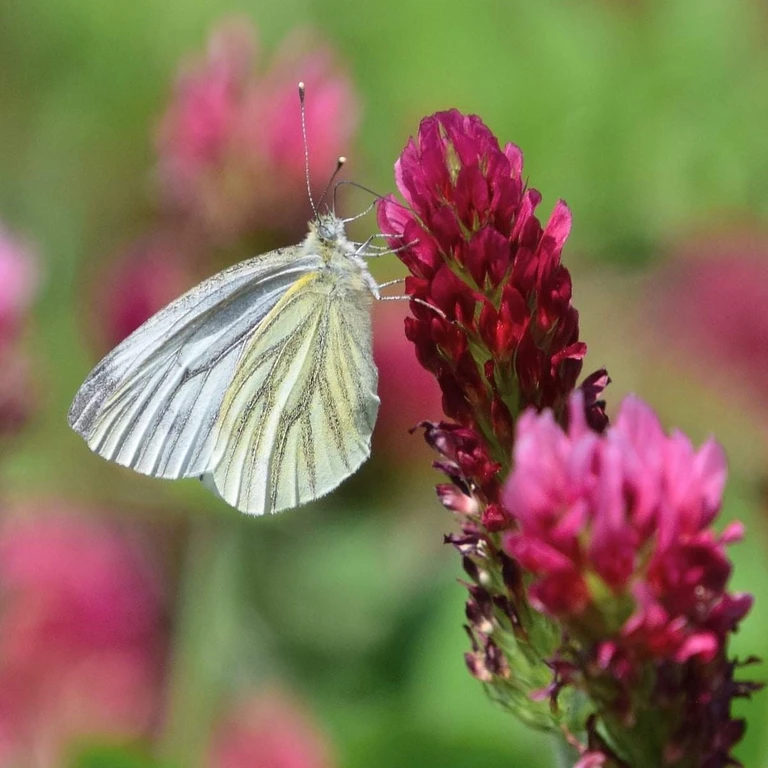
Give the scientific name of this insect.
Pieris napi
